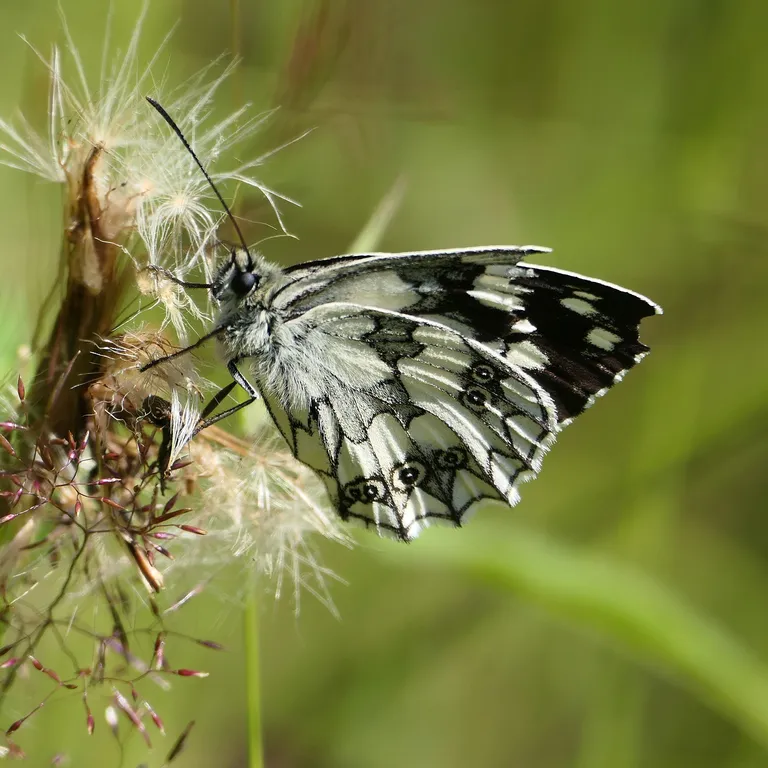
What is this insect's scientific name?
Melanargia galathea
